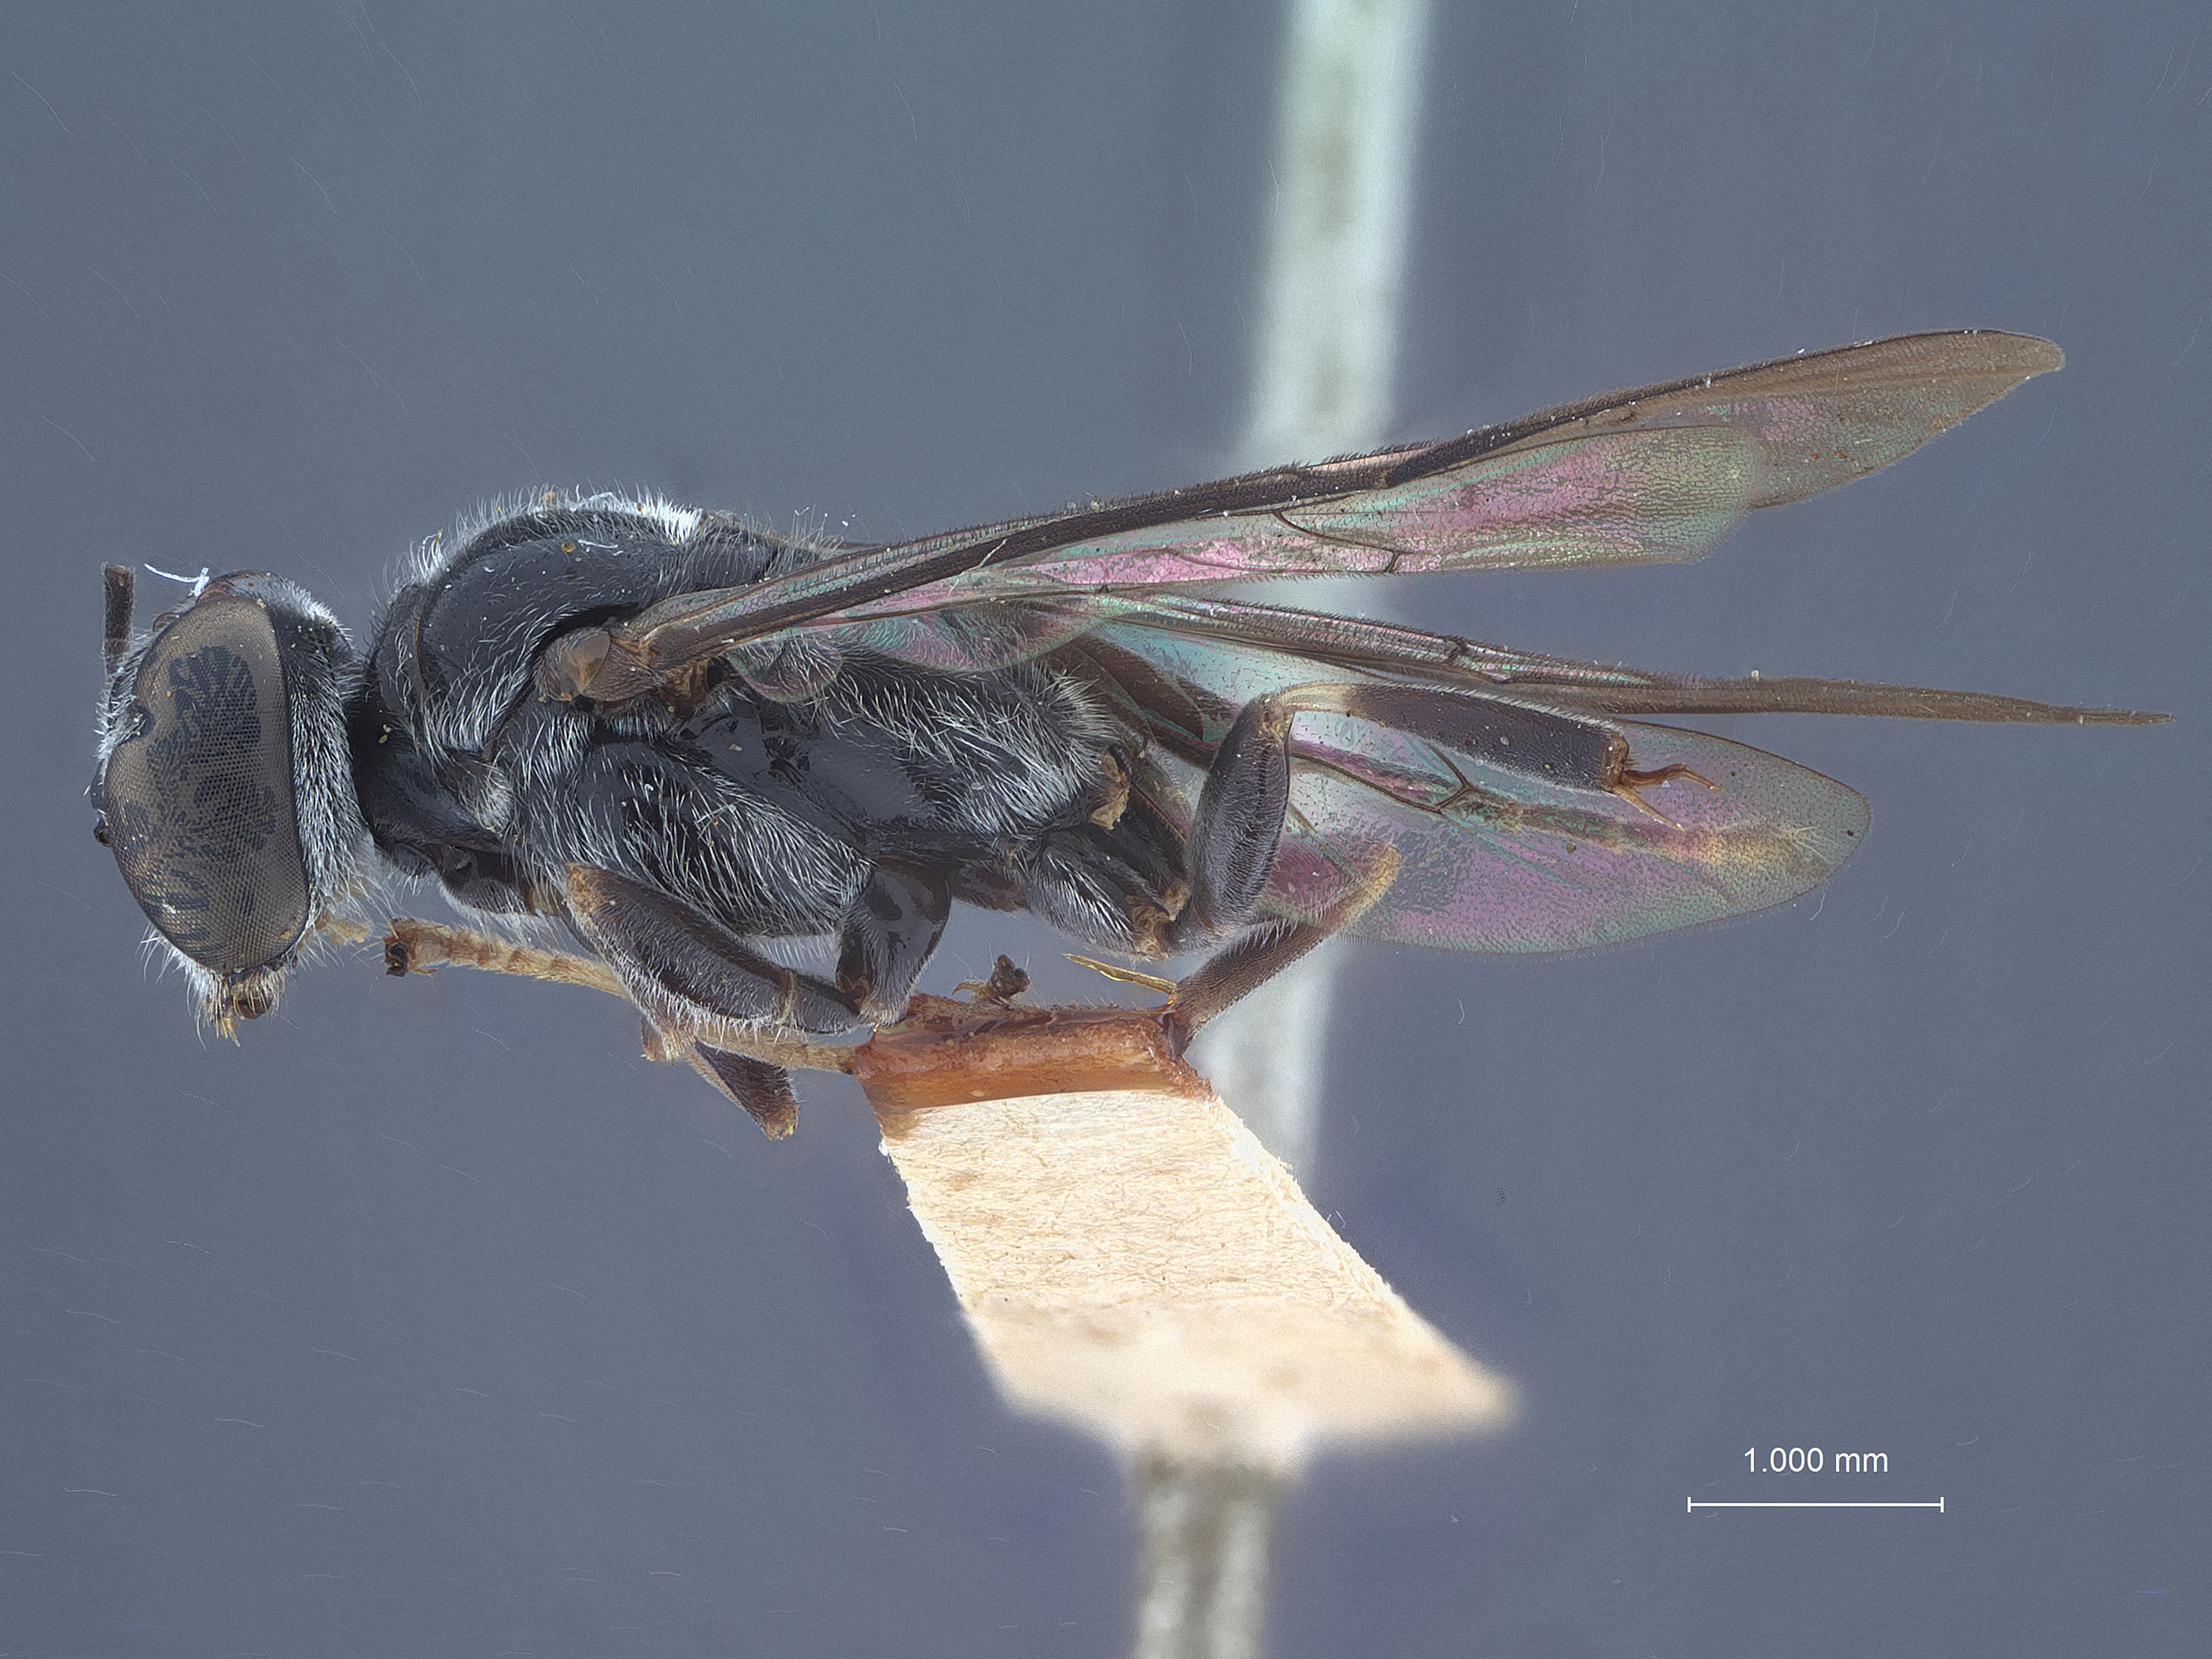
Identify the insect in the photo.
Trypoxylon rekabum
